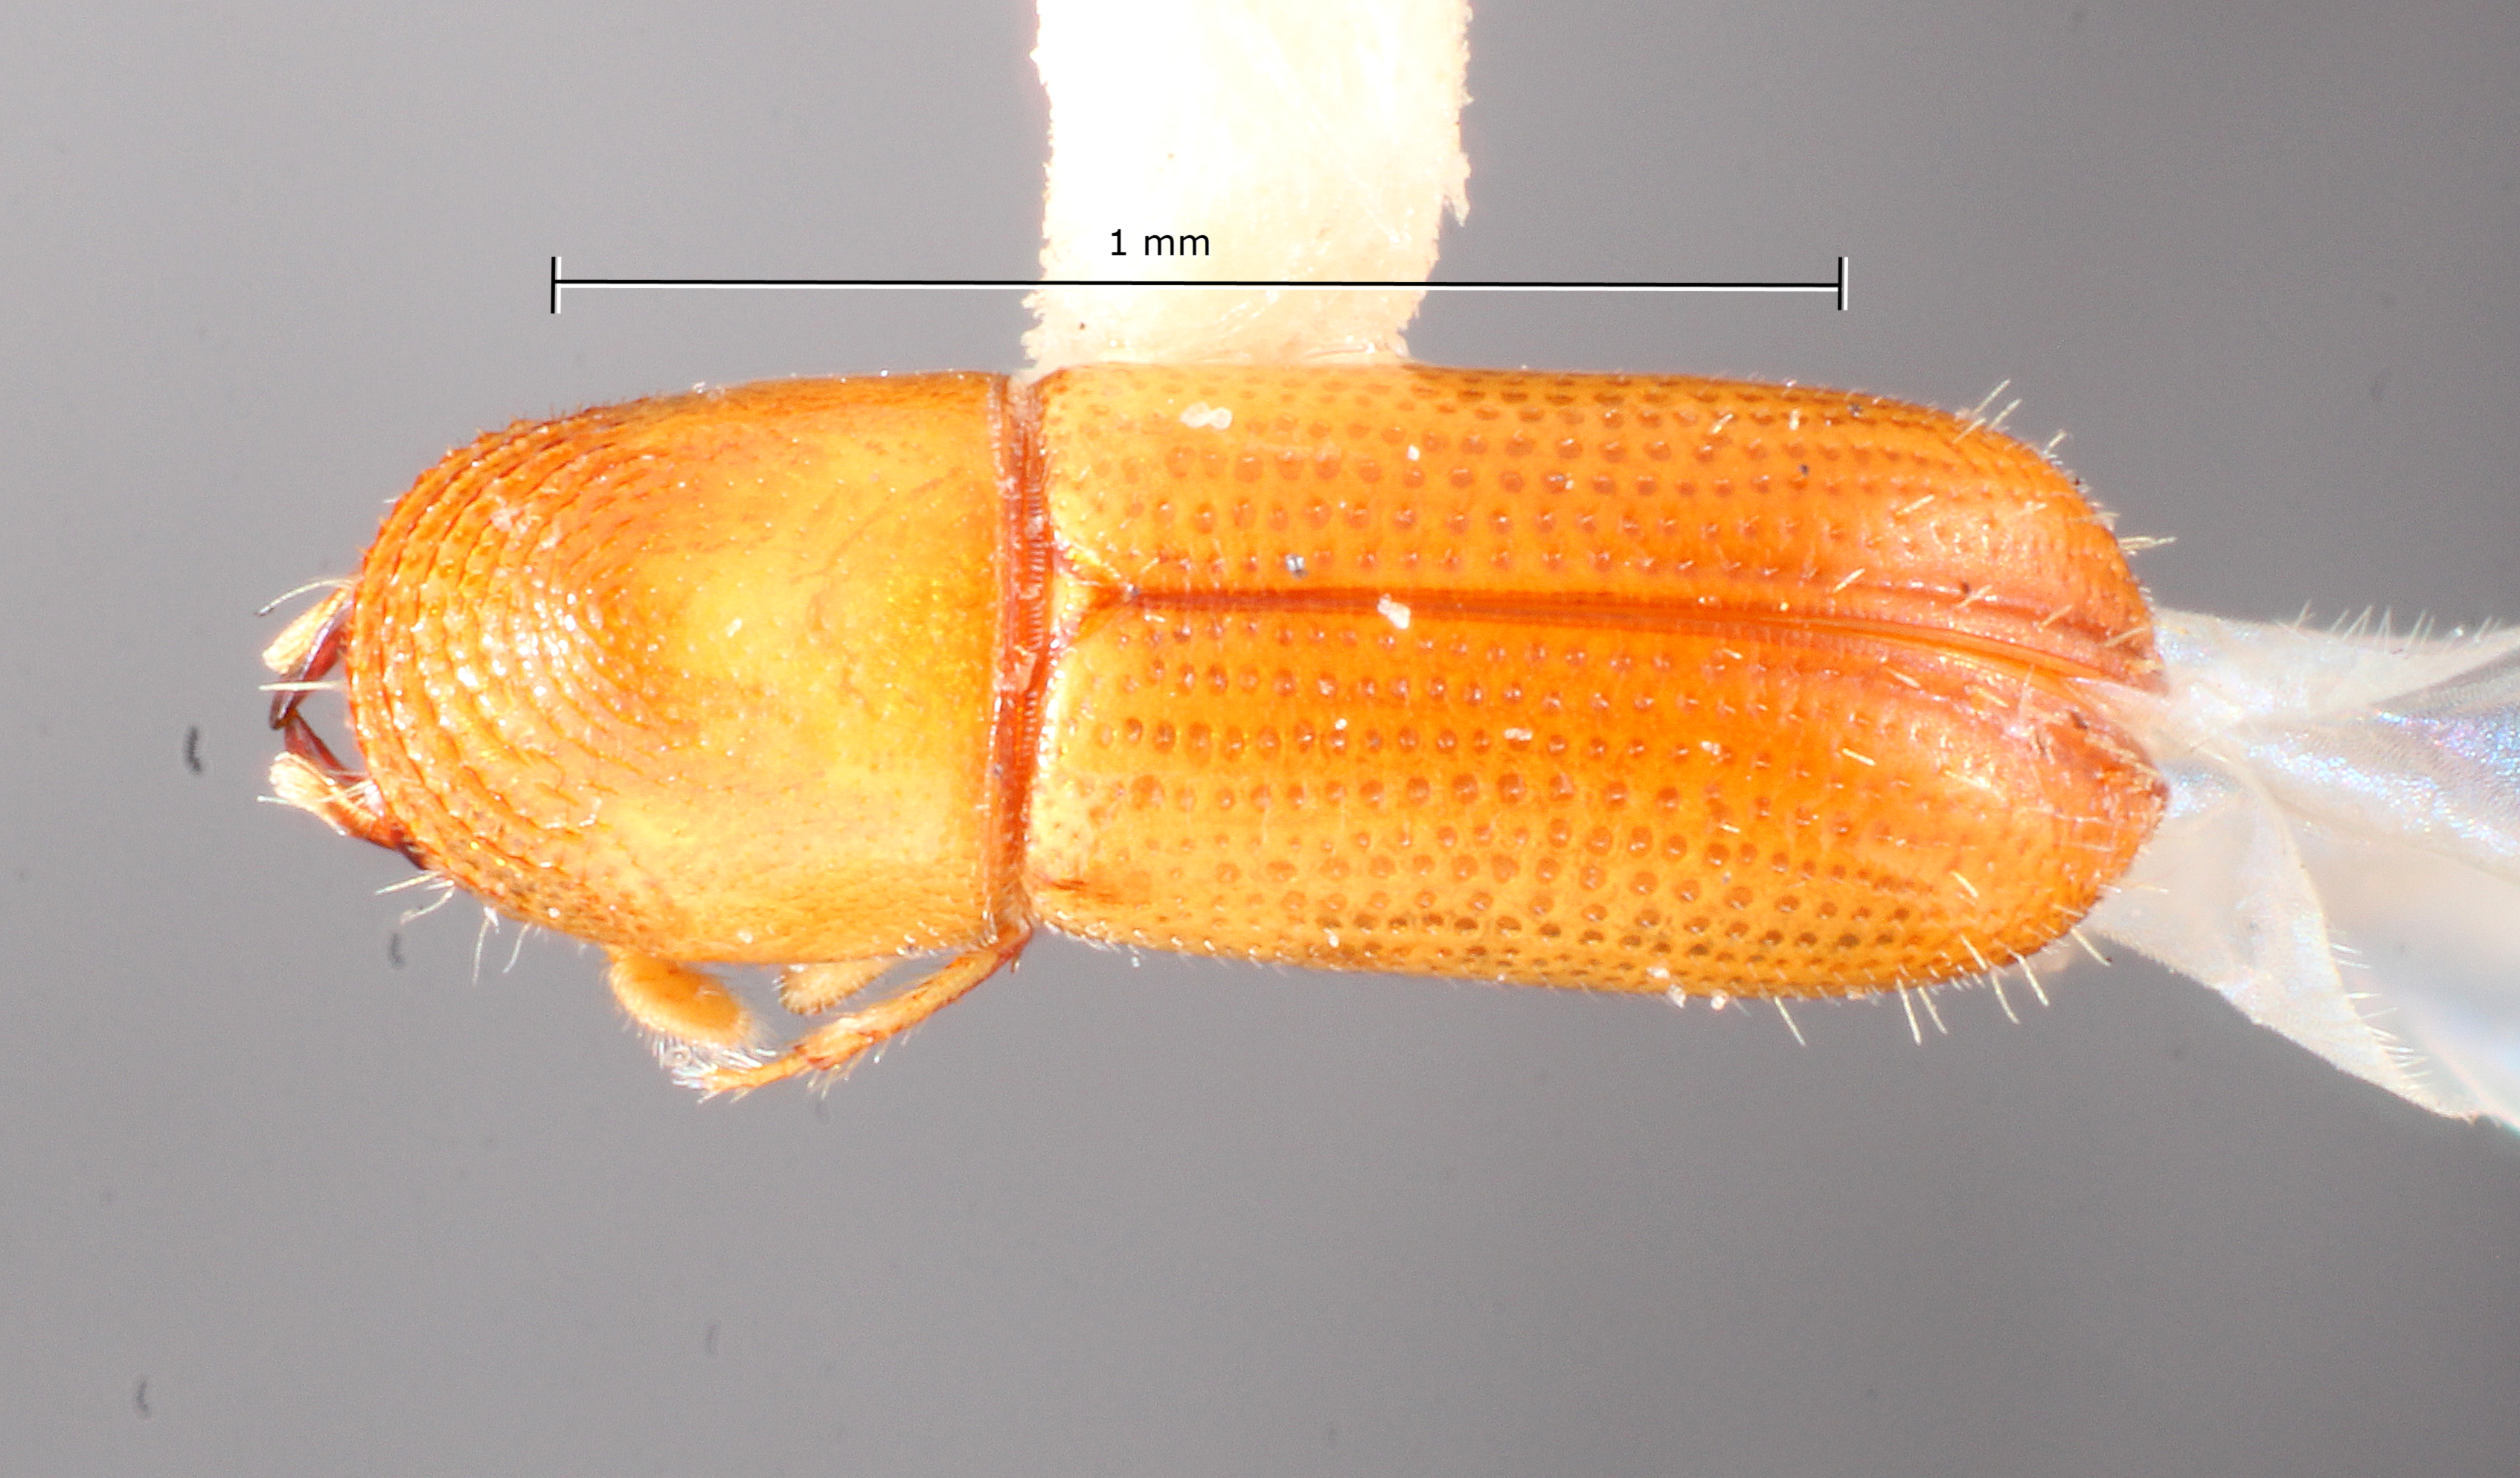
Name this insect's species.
Gnatholeptus panamensis
